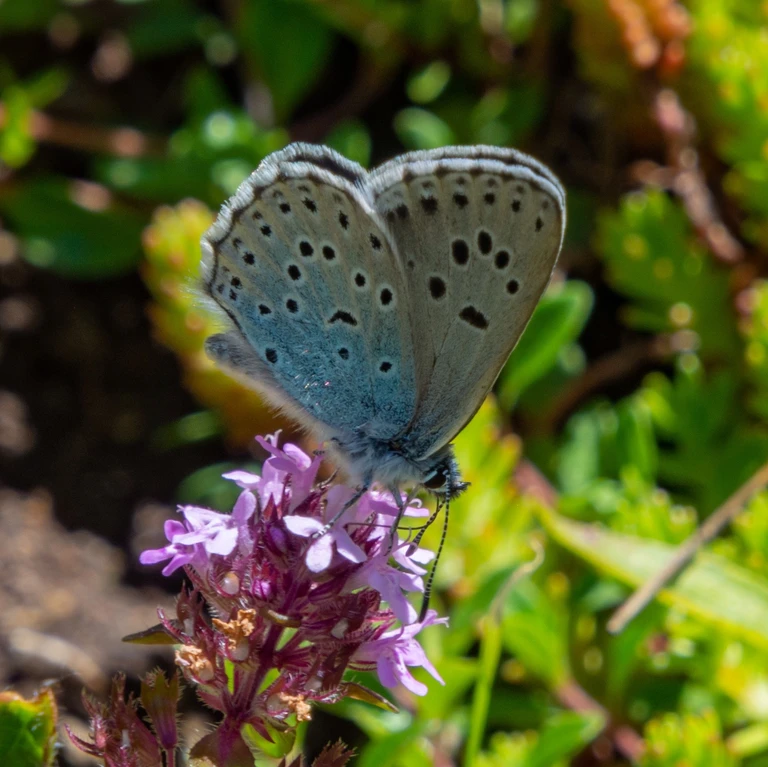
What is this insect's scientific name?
Phengaris arion (also Maculinea arion)
